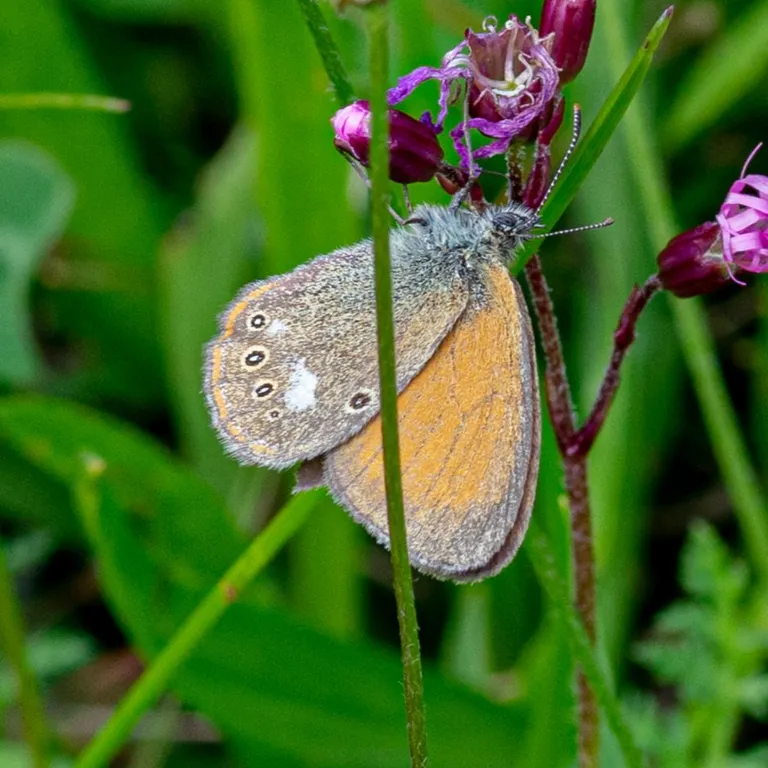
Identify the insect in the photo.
Coenonympha glycerion (also Coenonympha iphis)
